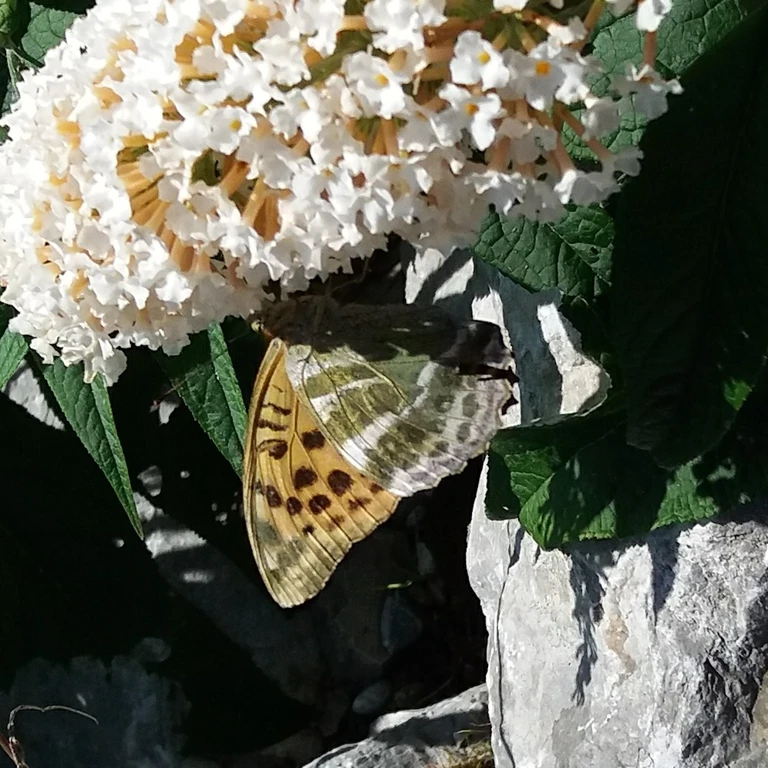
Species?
Argynnis paphia
